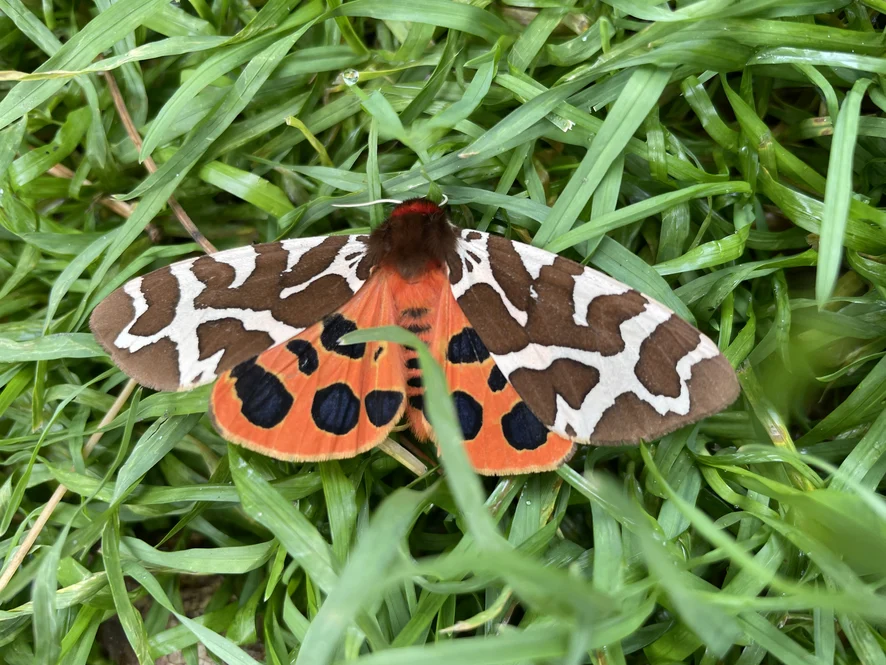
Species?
Arctia caja
